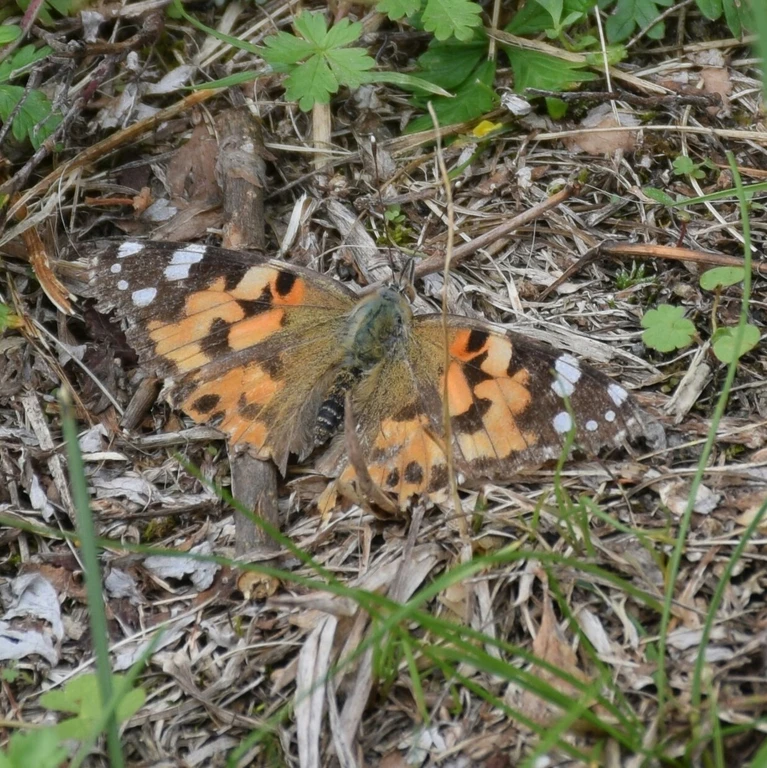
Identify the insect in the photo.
Vanessa cardui
